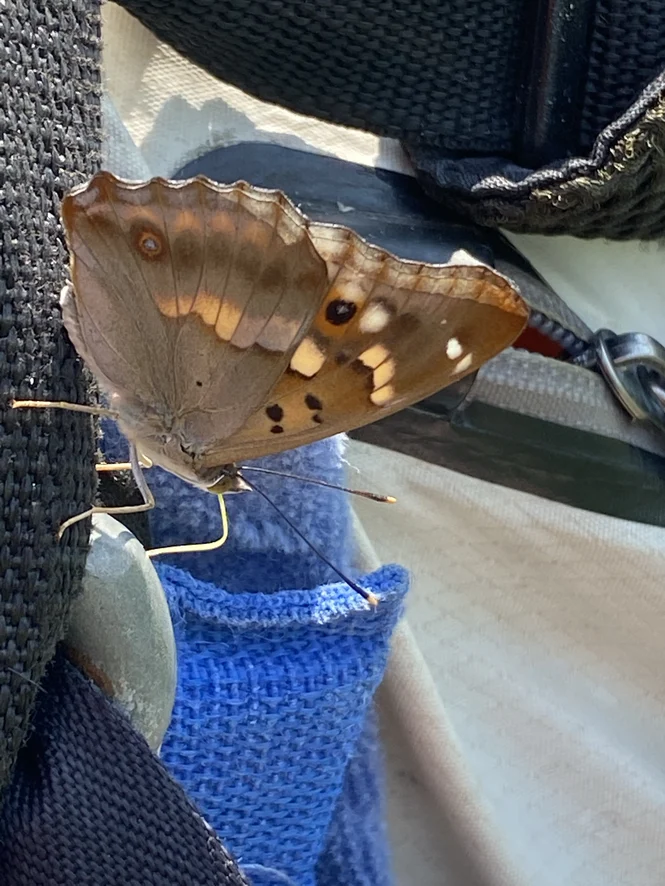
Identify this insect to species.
Apatura ilia
